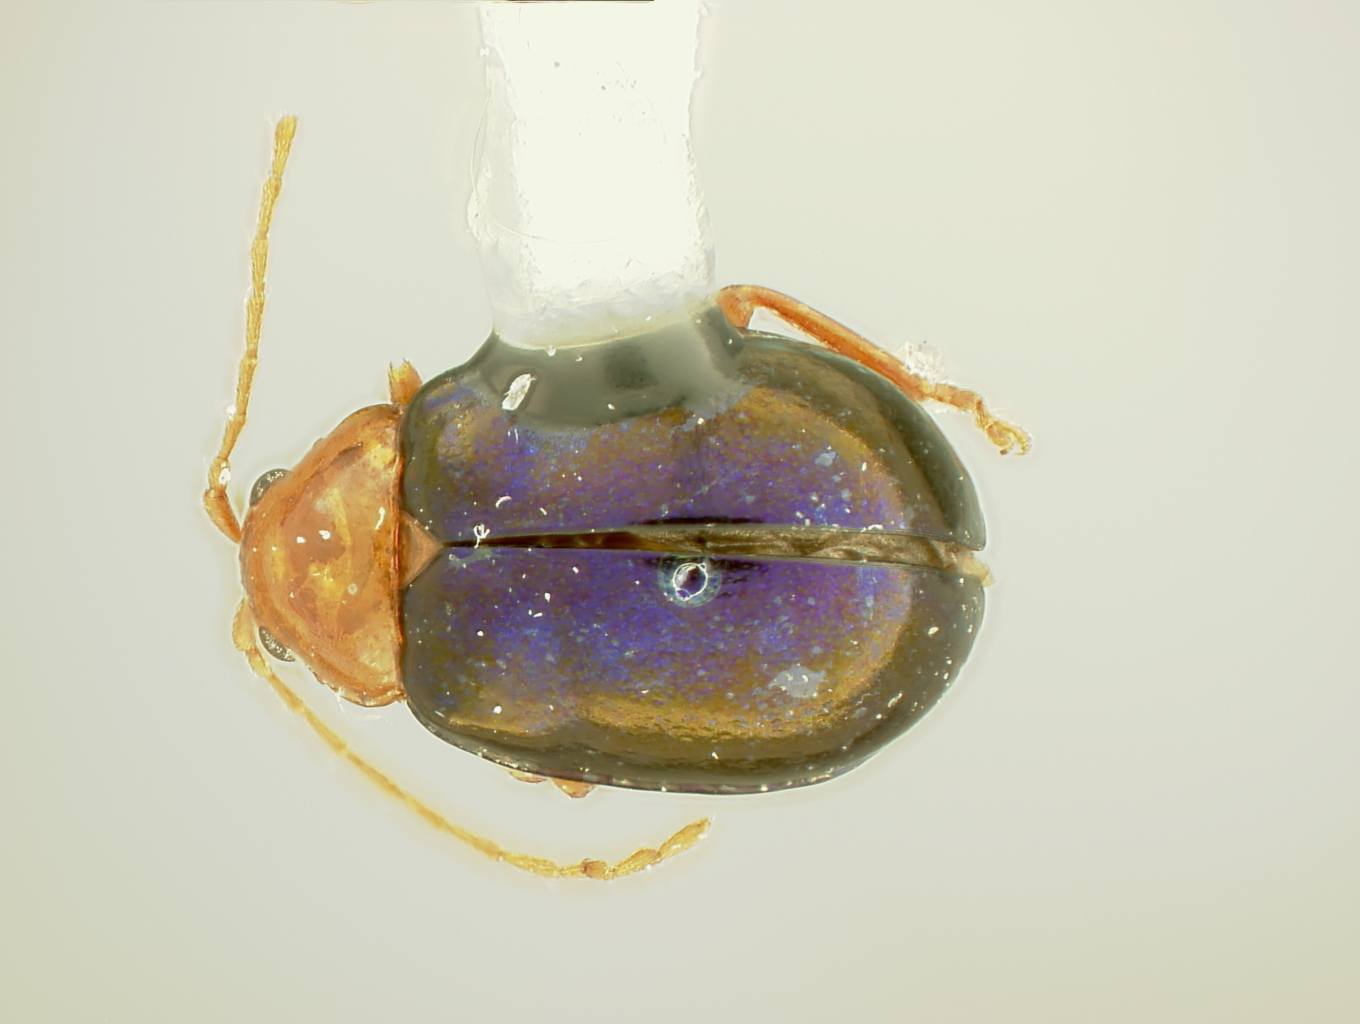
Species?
Homoschema lingulatum
